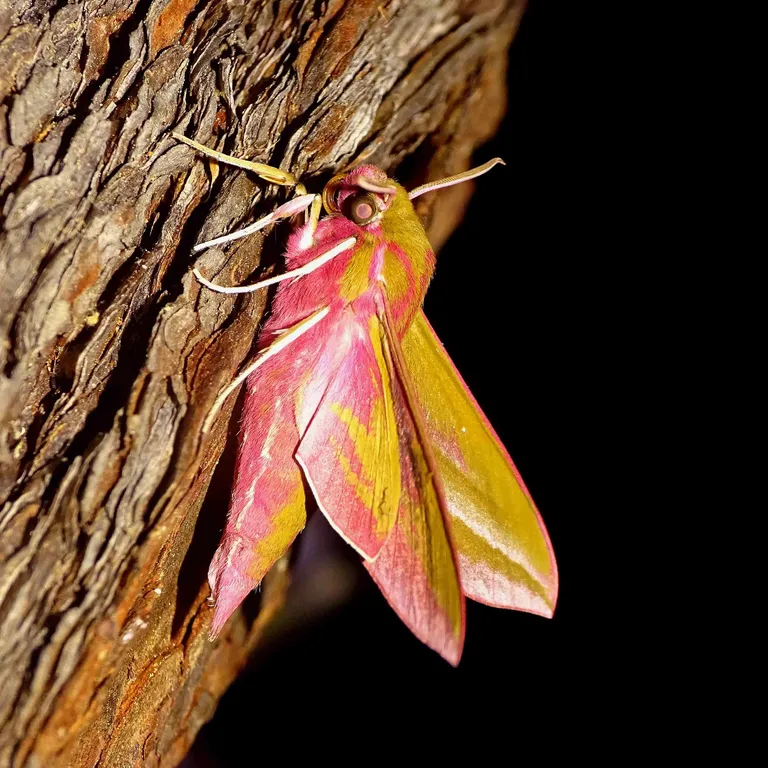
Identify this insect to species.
Deilephila elpenor
